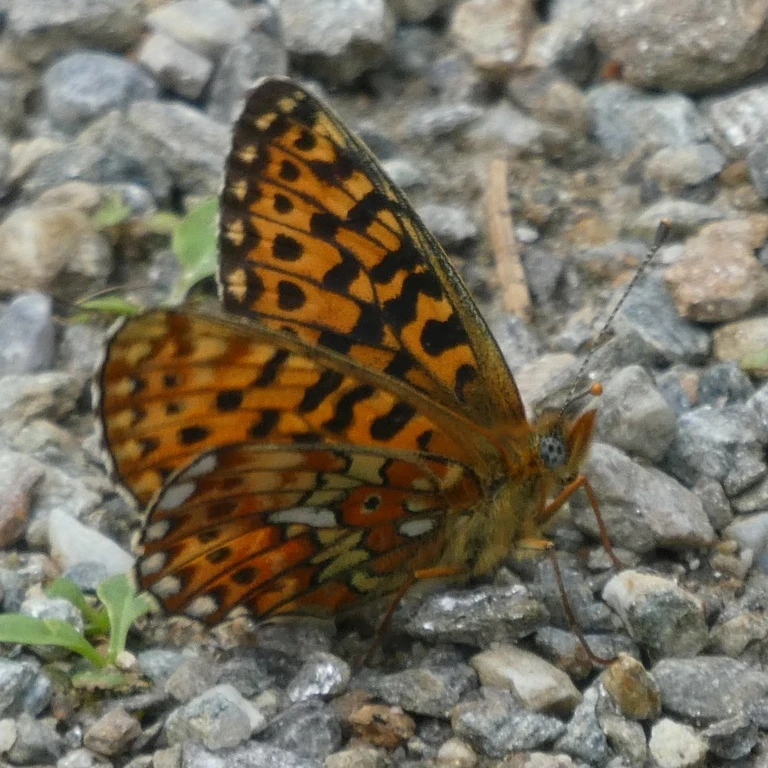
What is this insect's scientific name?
Boloria euphrosyne (also Clossiana euphrosyne)
